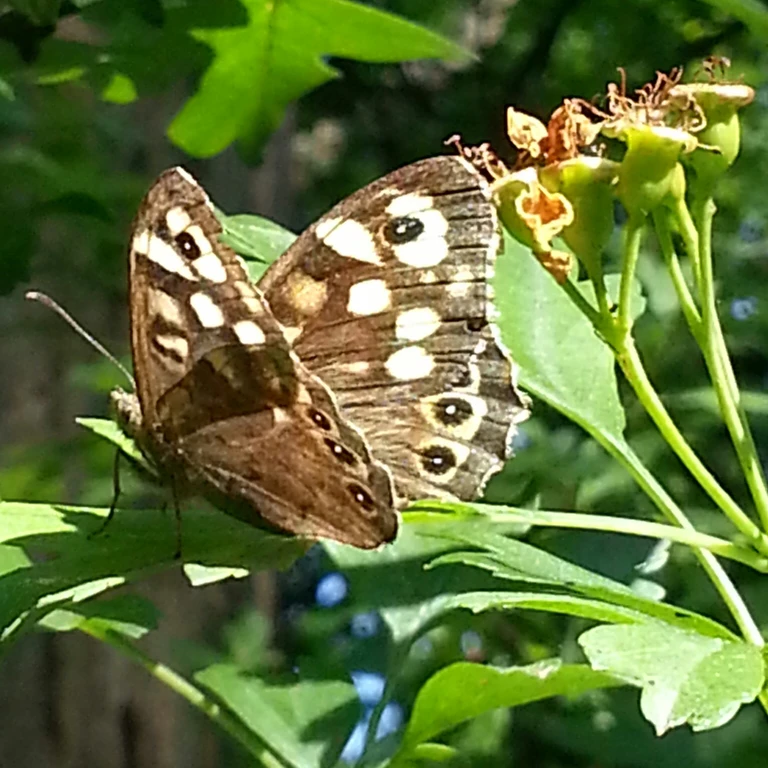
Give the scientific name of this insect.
Pararge aegeria
